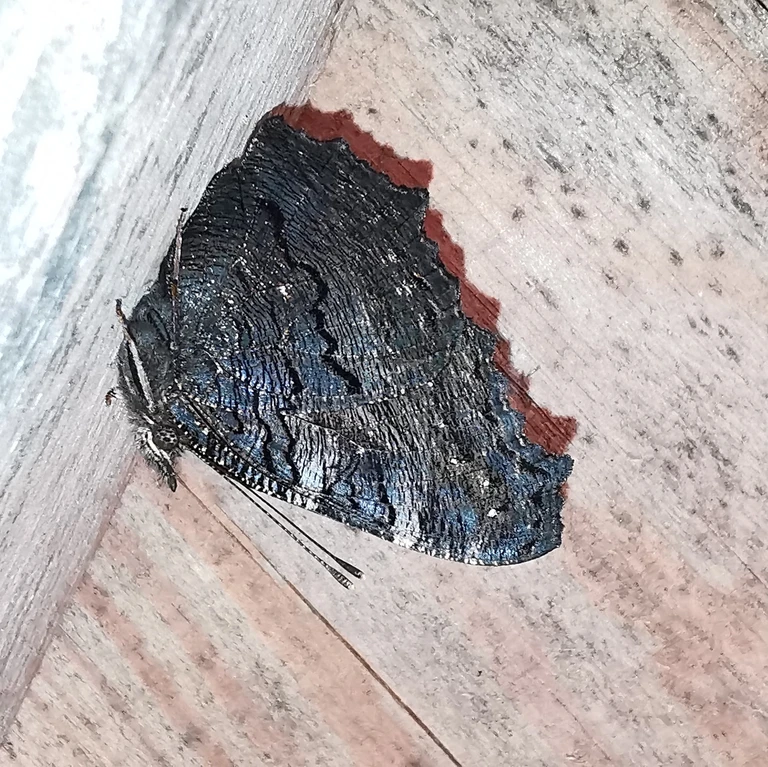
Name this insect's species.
Aglais io
